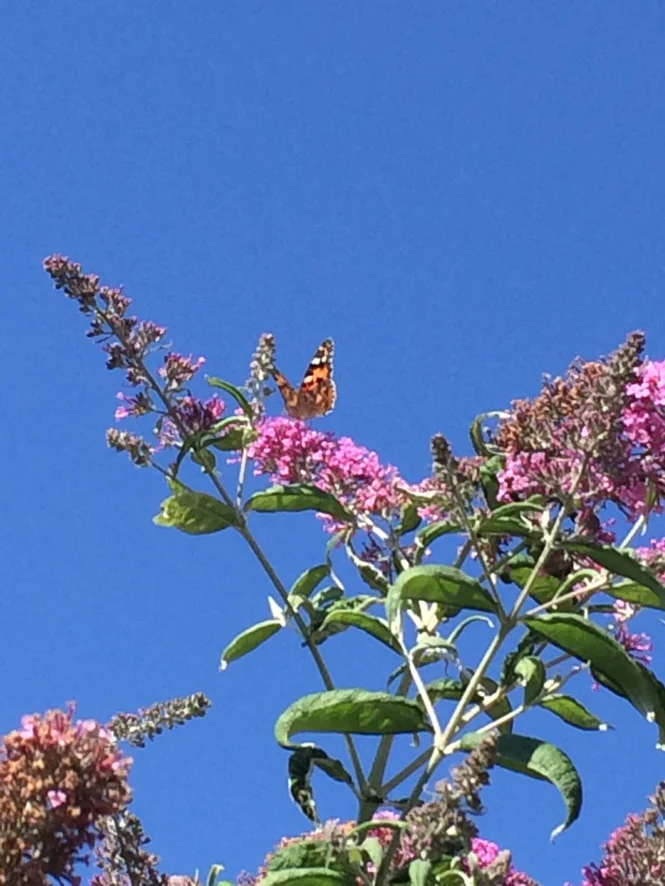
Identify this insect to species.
Vanessa cardui
